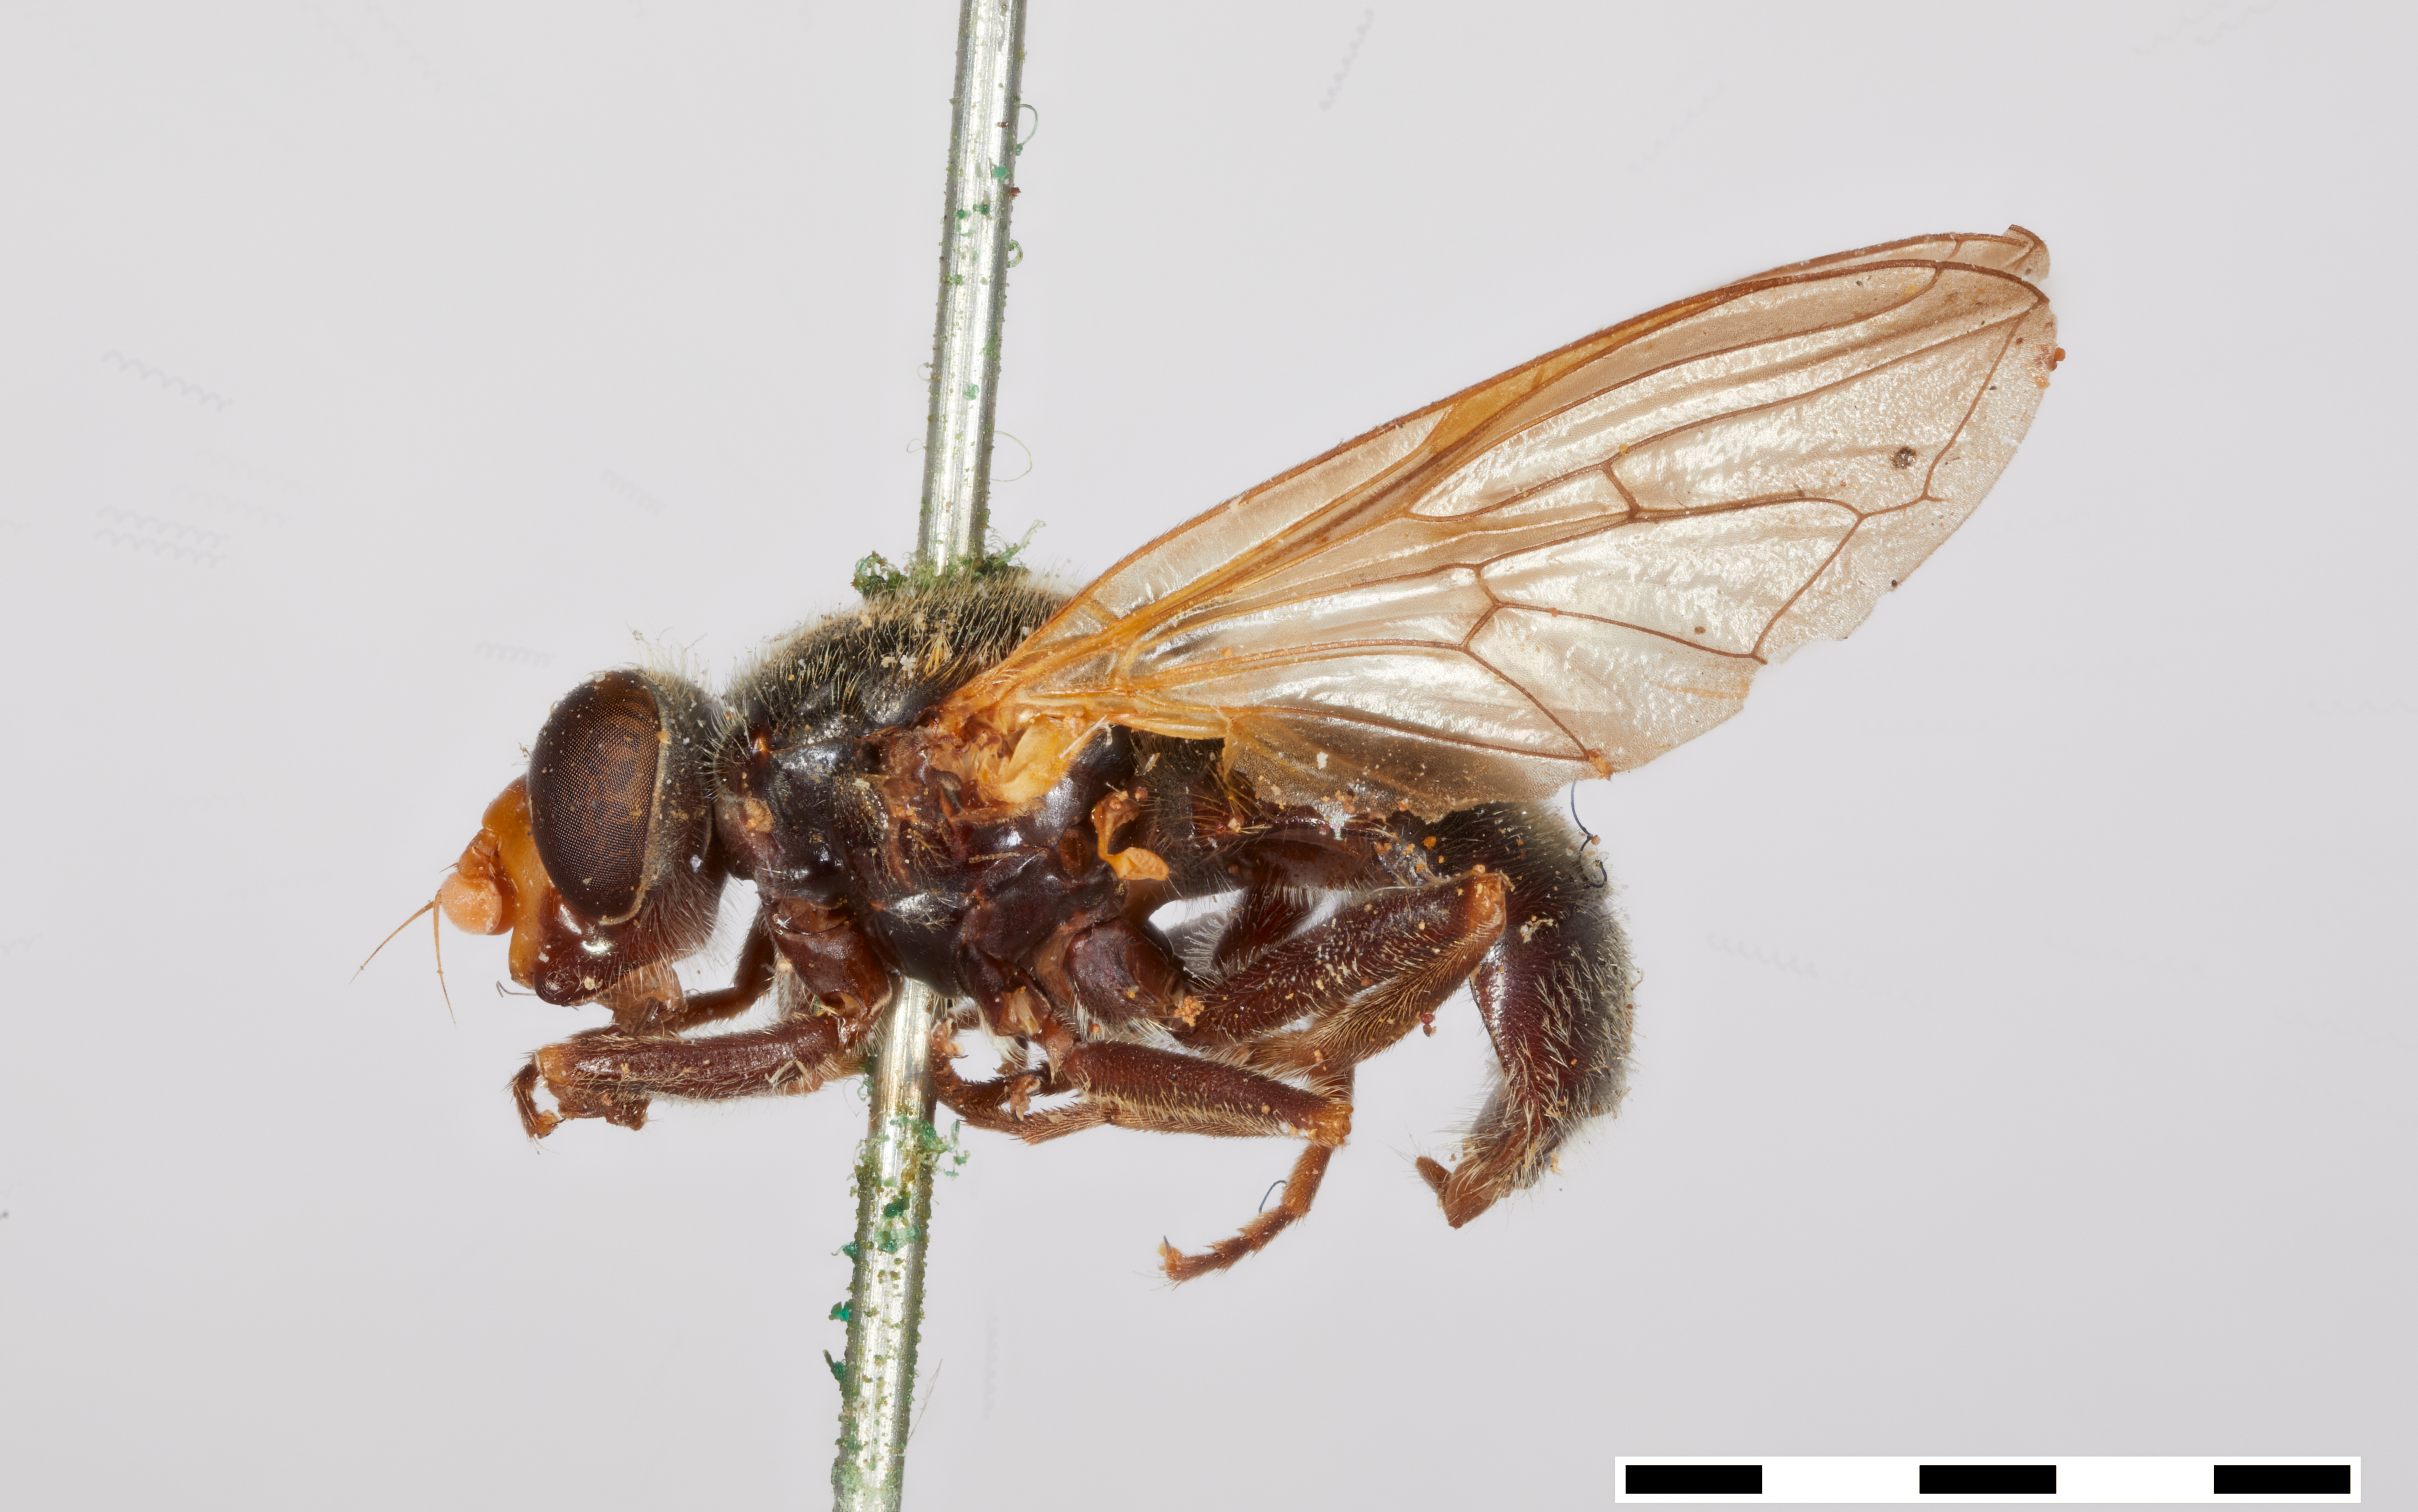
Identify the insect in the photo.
Criorhina nigra
